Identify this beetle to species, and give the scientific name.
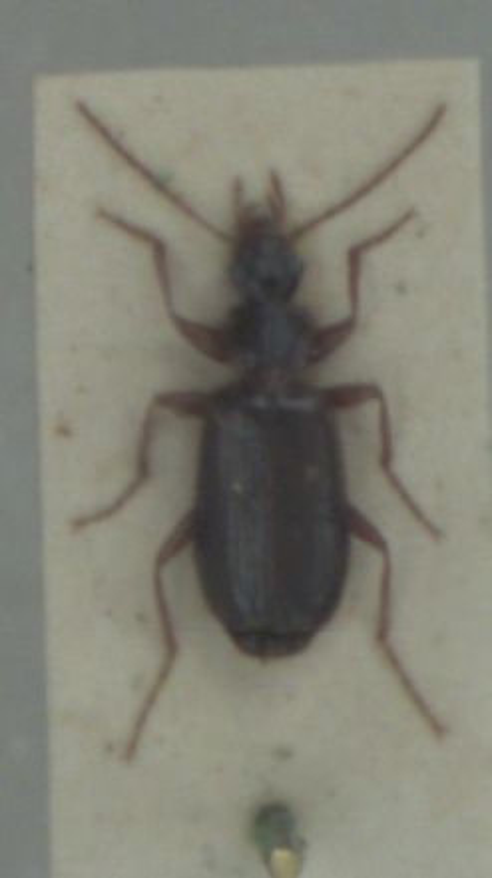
Dromius agilis
